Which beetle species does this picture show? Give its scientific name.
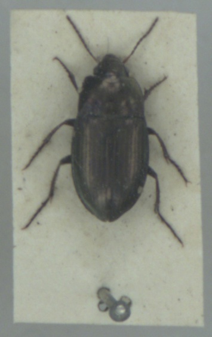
Amara spreta
